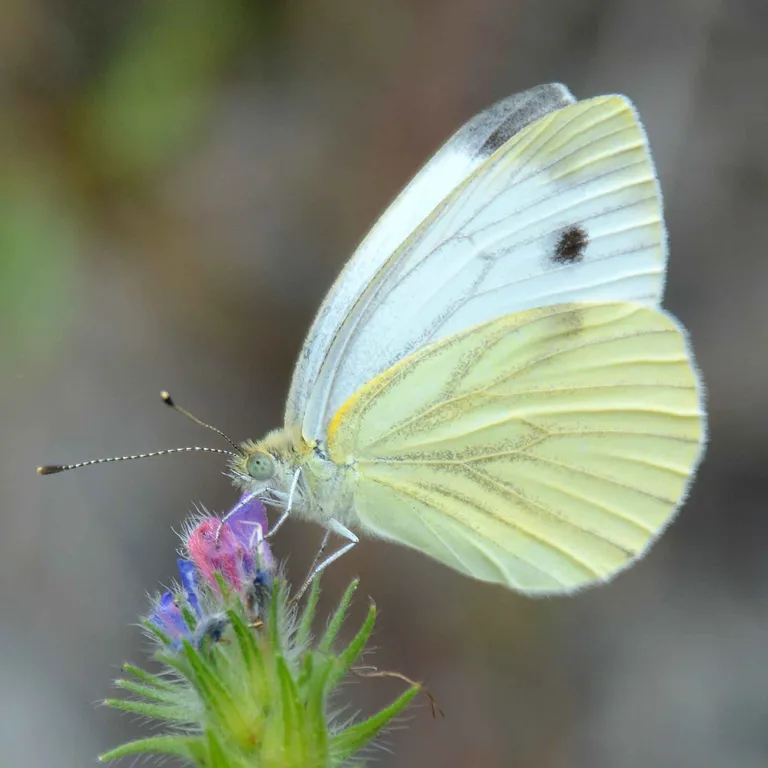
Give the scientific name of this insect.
Pieris napi
